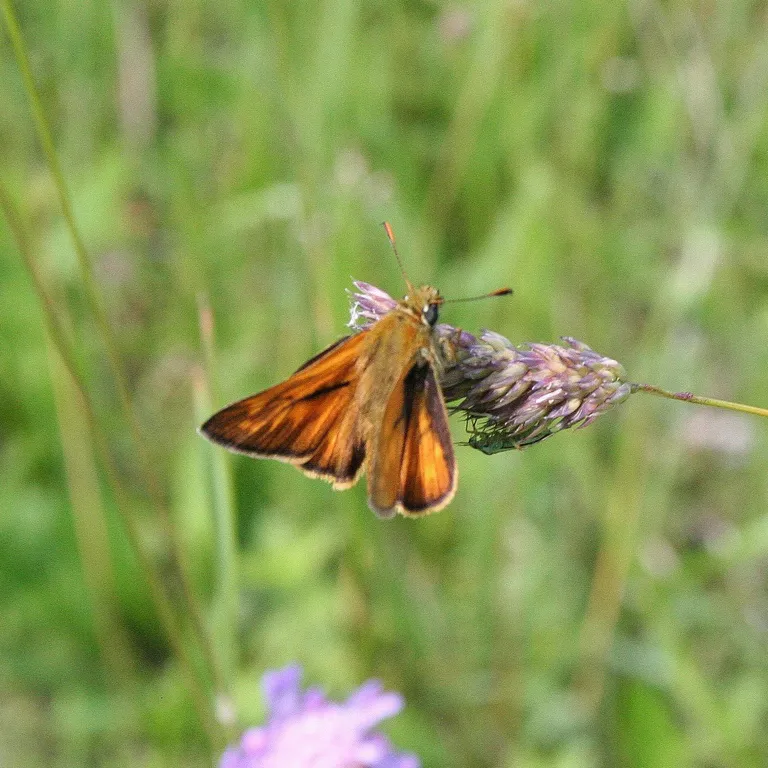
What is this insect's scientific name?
Ochlodes sylvanus (also Ochlodes venata)
